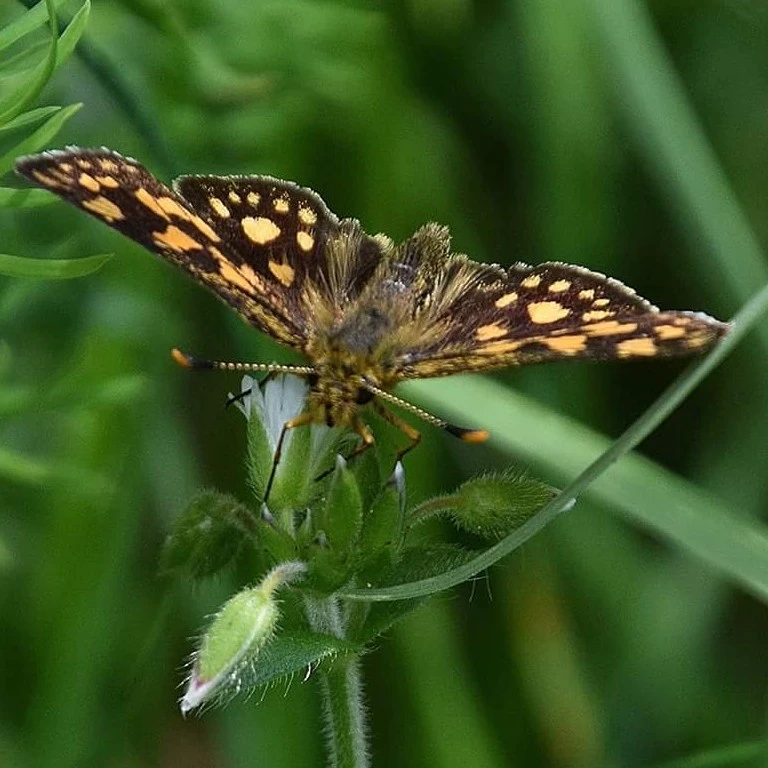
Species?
Carterocephalus palaemon
